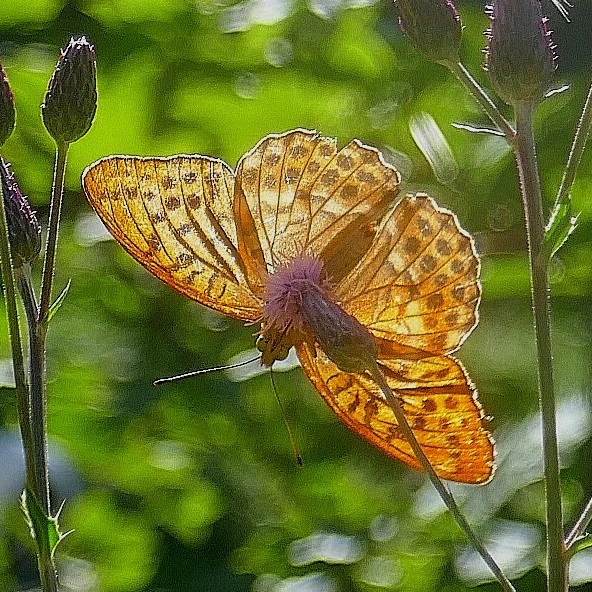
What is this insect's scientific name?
Argynnis paphia
